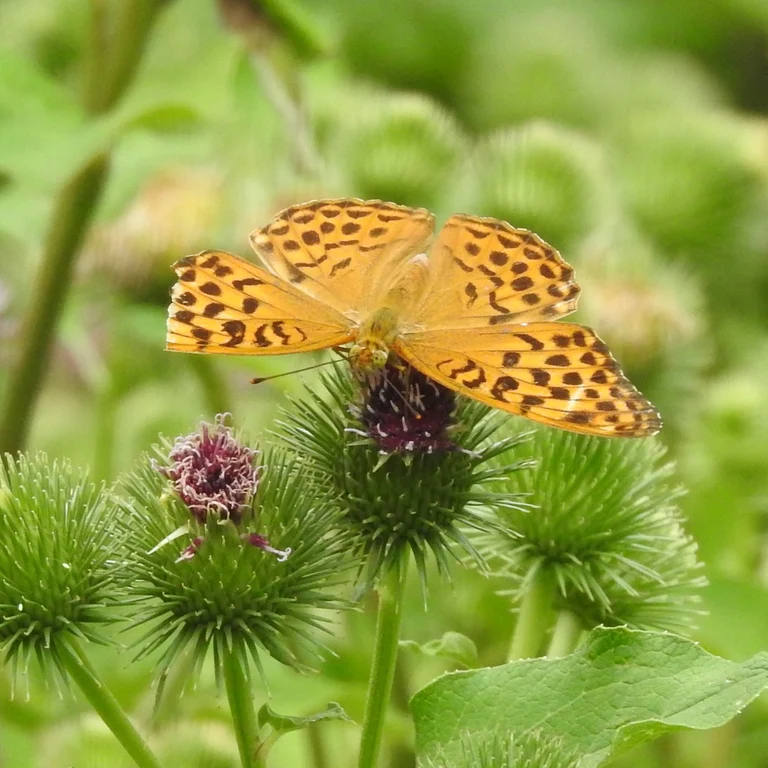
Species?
Argynnis paphia
